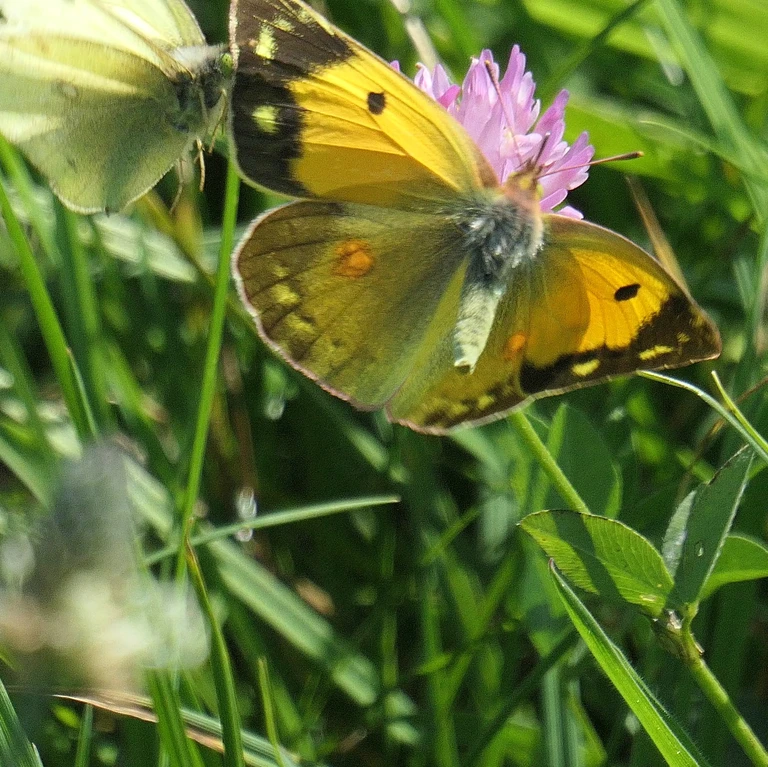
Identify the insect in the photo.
Colias croceus
